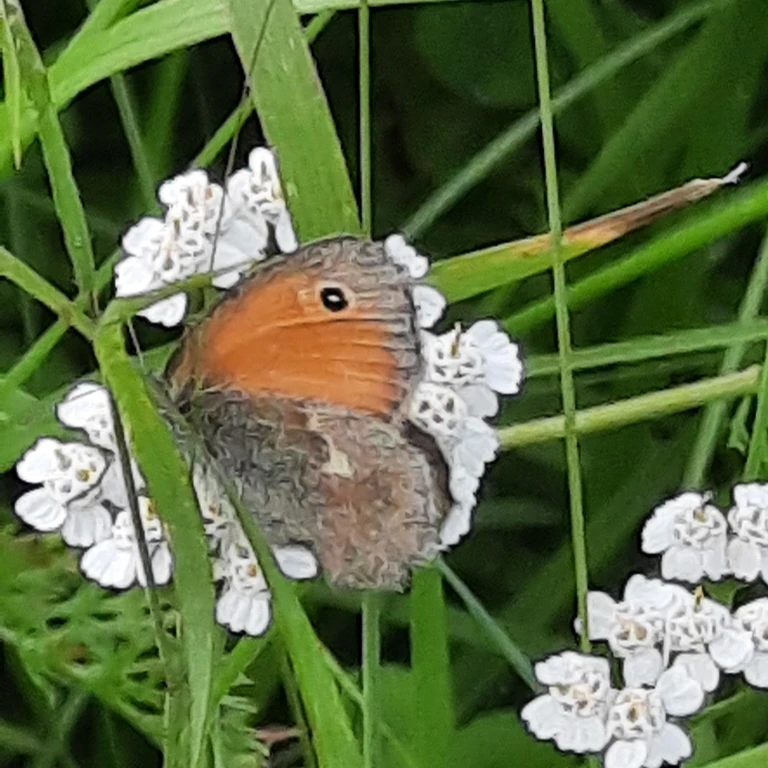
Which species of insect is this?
Coenonympha pamphilus
